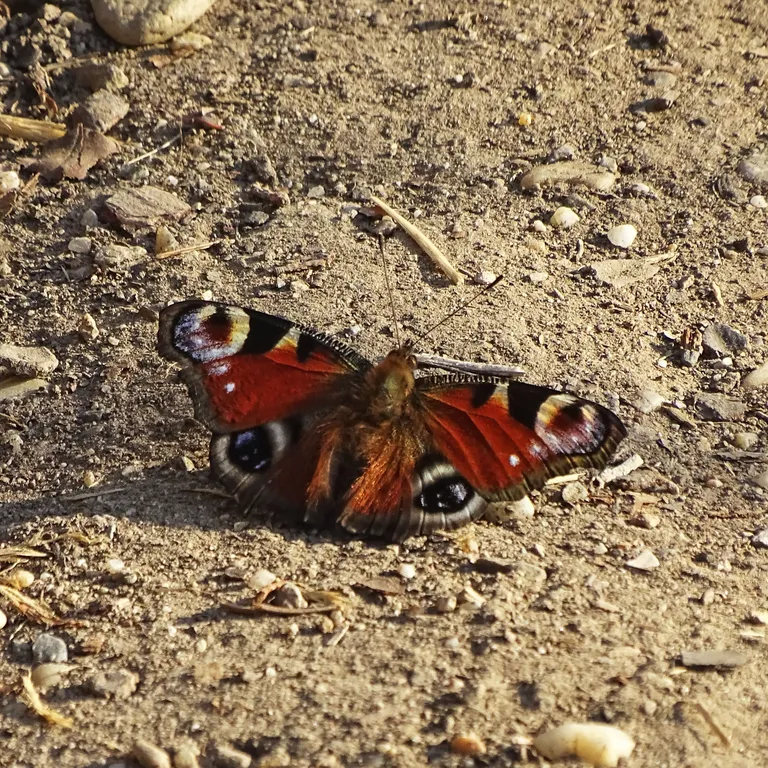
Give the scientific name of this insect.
Aglais io
